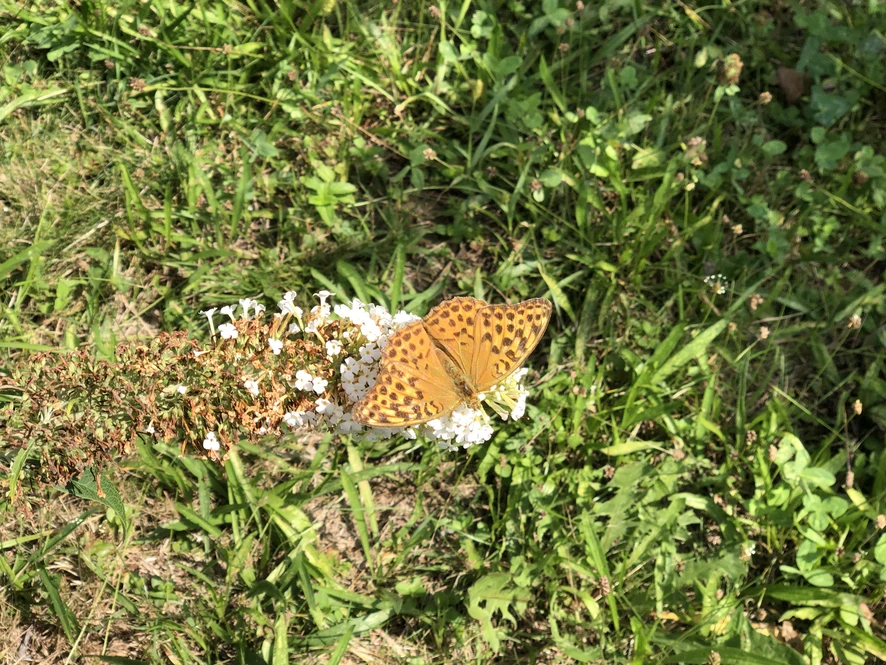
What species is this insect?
Argynnis paphia
